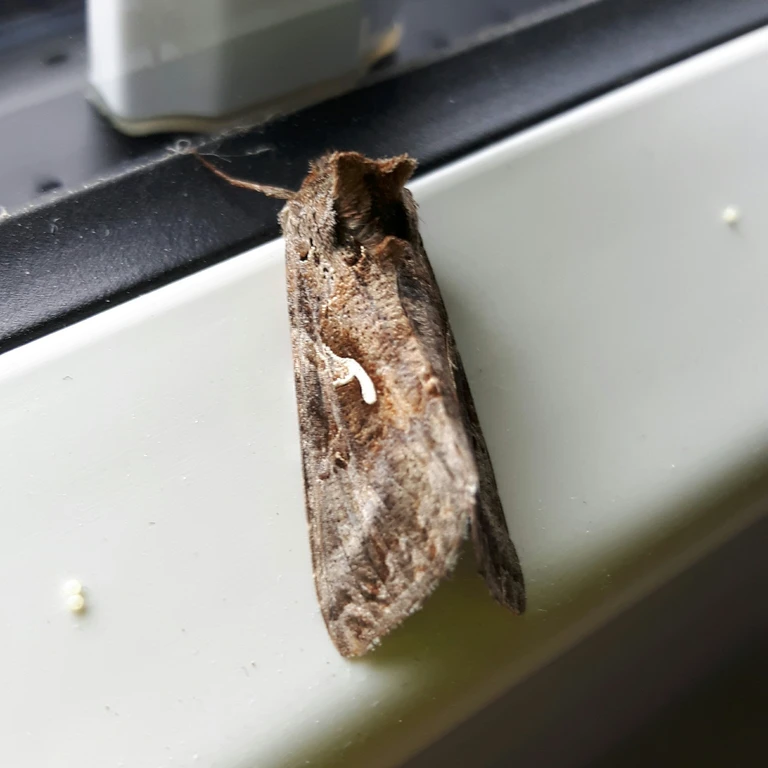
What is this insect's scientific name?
Autographa gamma
